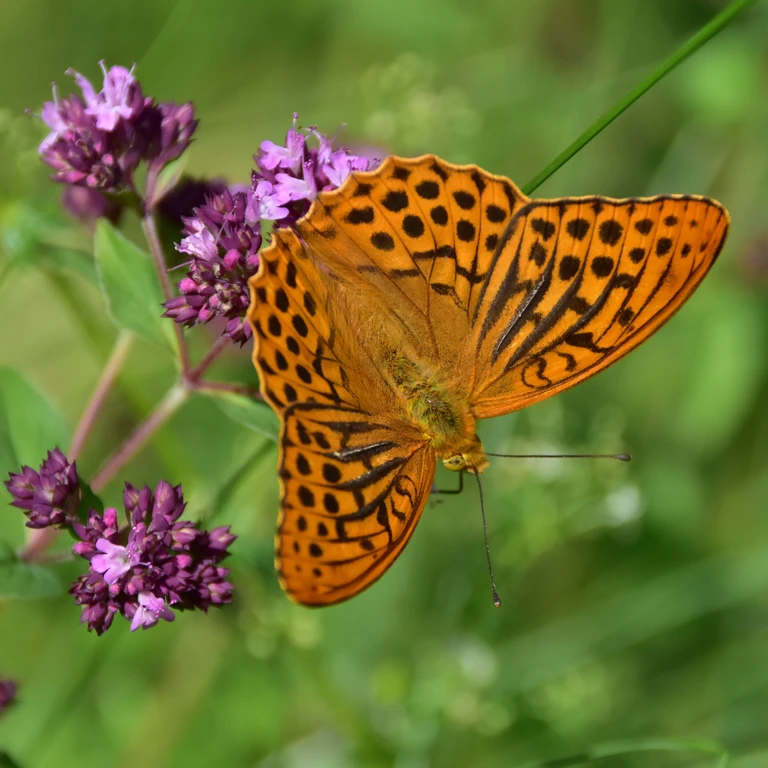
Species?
Argynnis paphia
